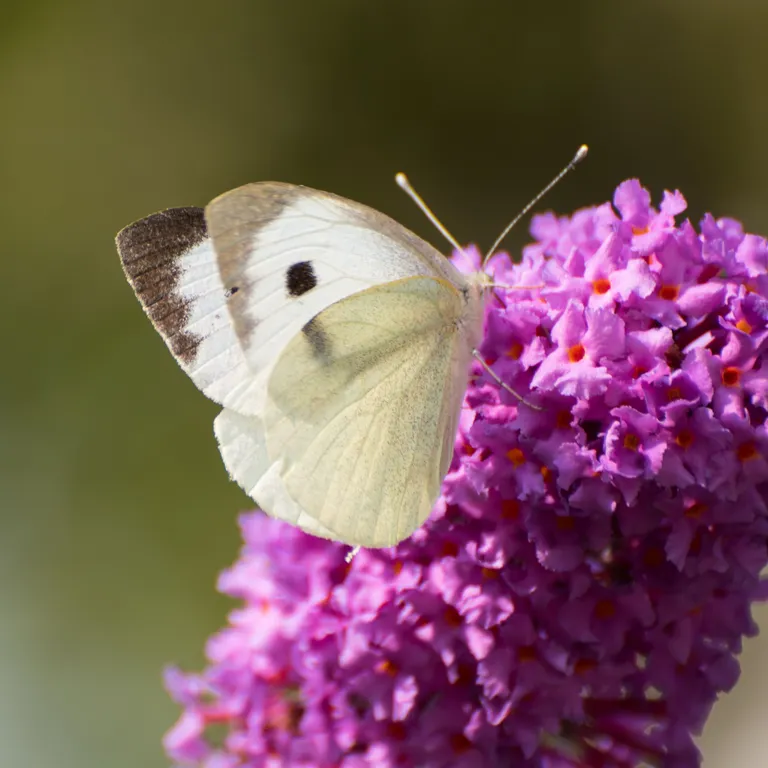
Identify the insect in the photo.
Pieris brassicae
